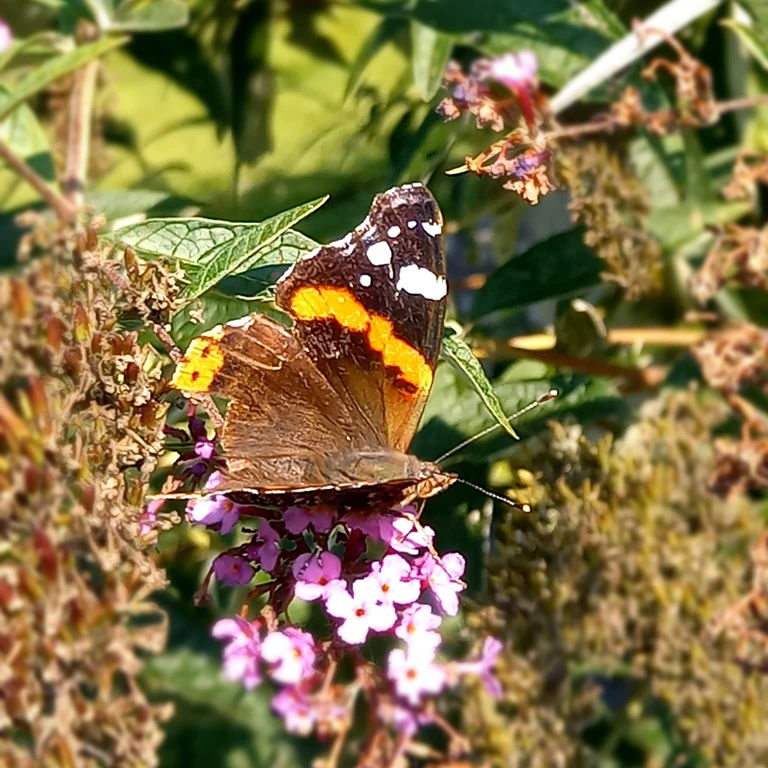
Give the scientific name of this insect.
Vanessa atalanta
